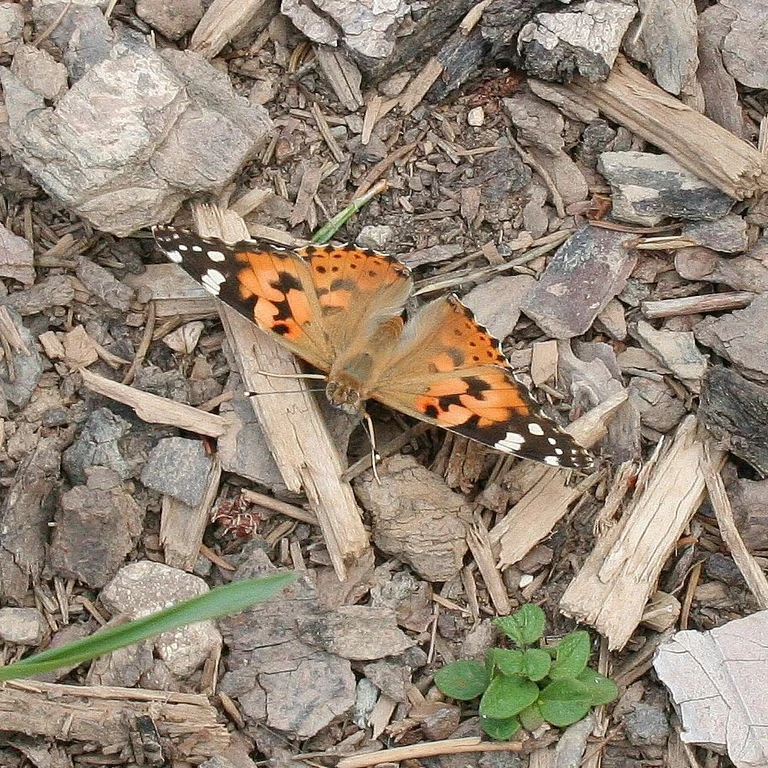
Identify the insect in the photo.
Vanessa cardui
